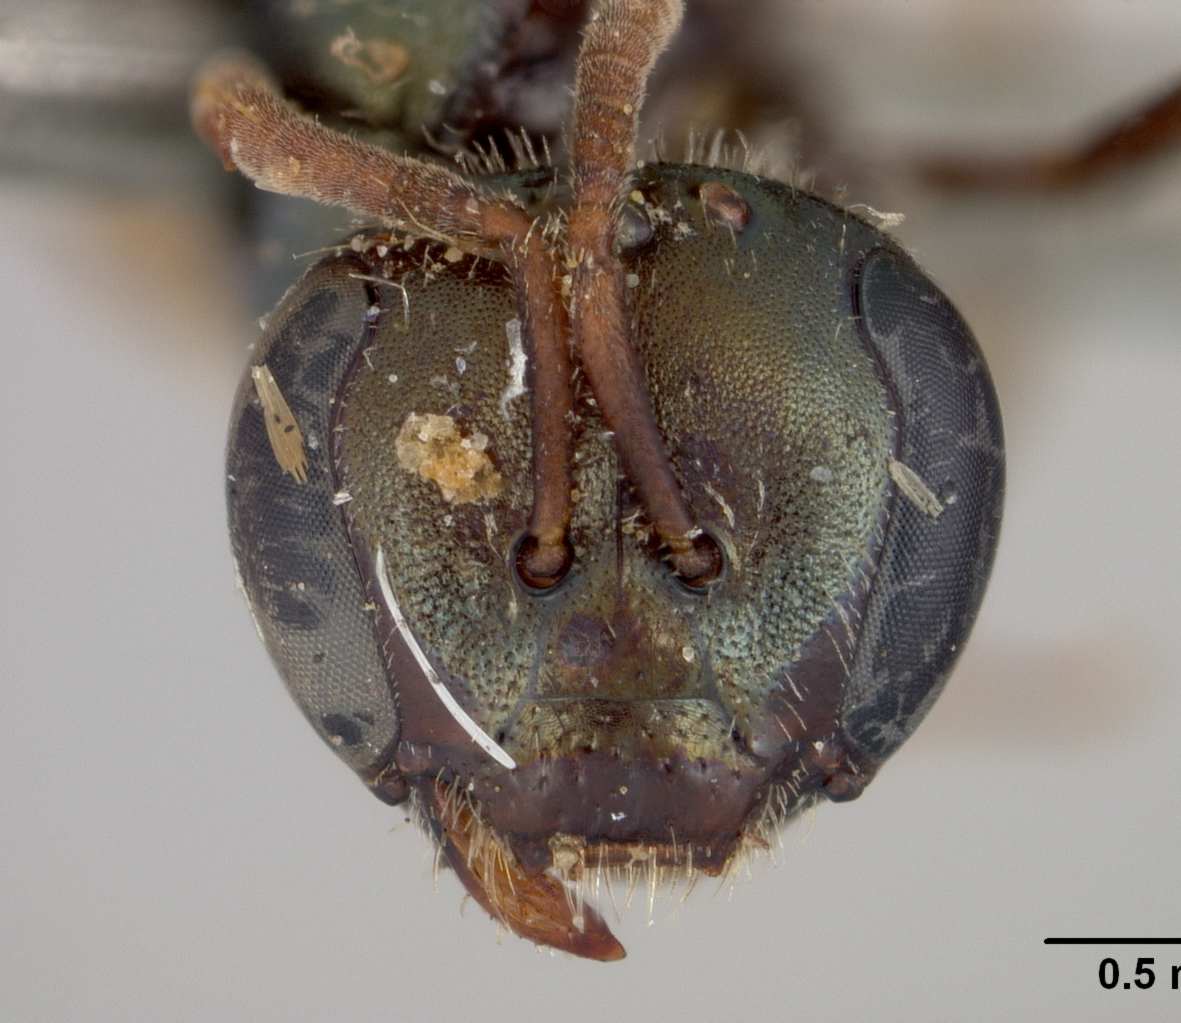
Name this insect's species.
Halictus tropicior
